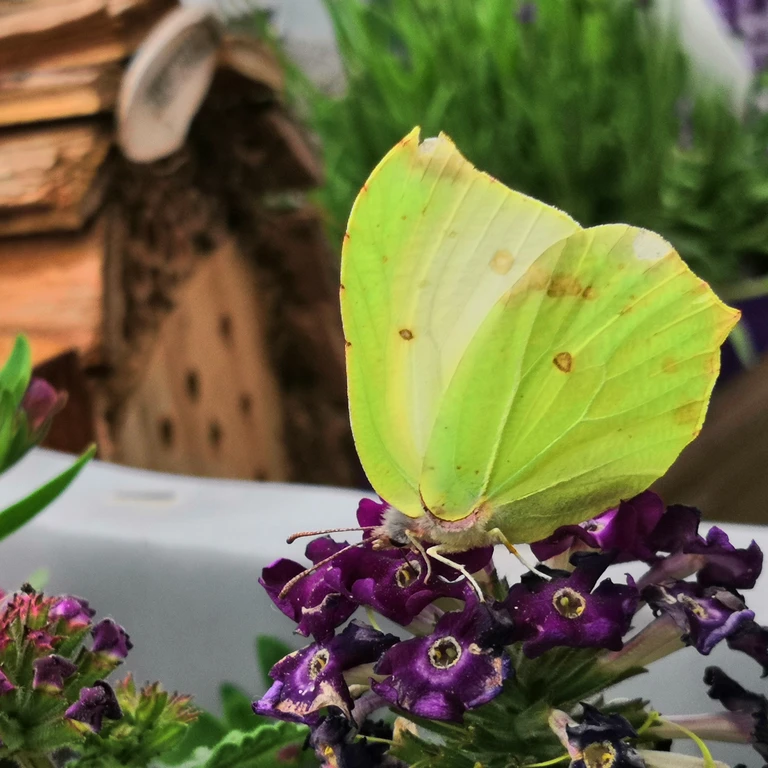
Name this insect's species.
Gonepteryx rhamni
